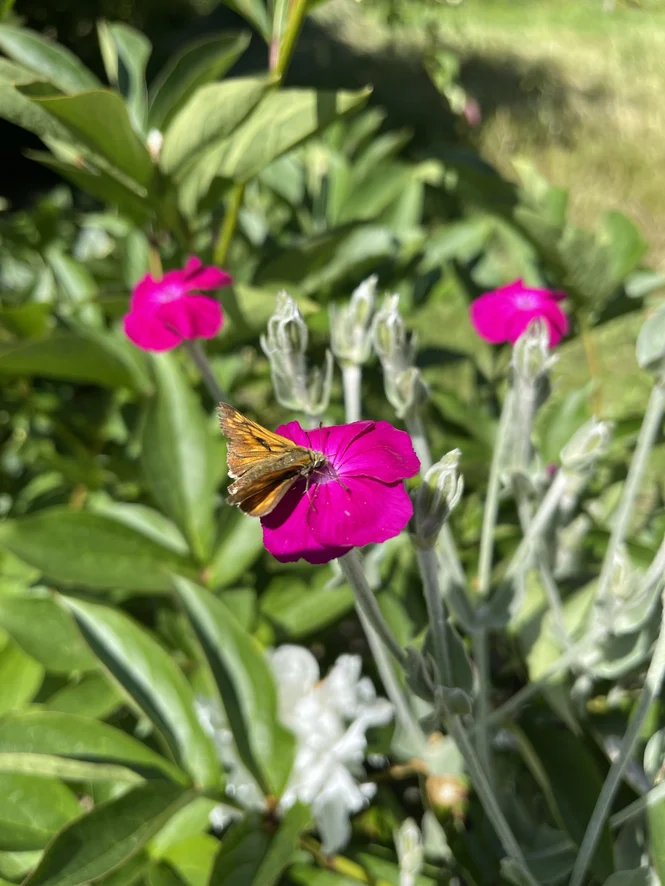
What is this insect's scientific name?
Ochlodes sylvanus (also Ochlodes venata)
